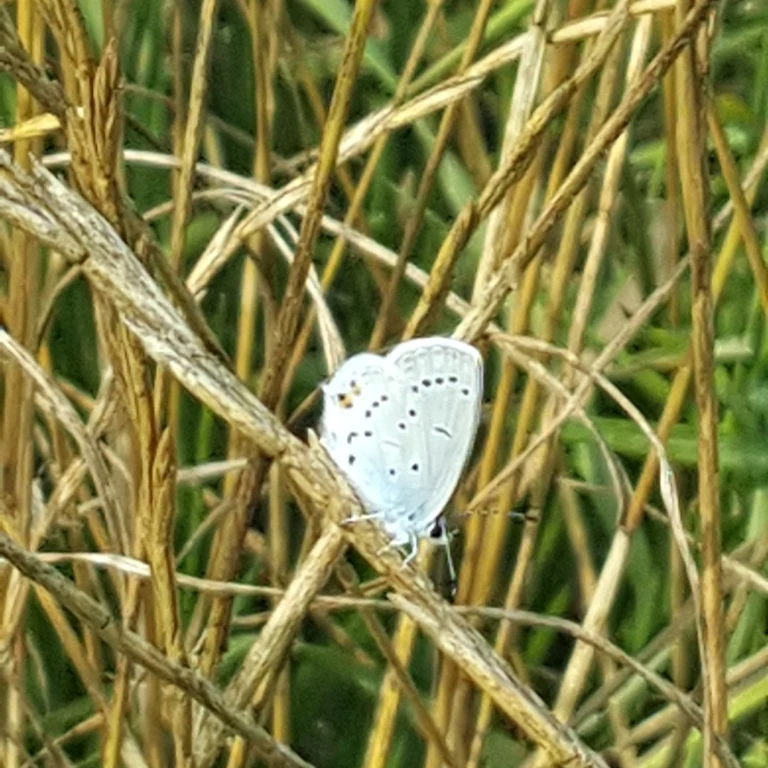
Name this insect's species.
Cupido argiades (also Elkalyce argiades)
